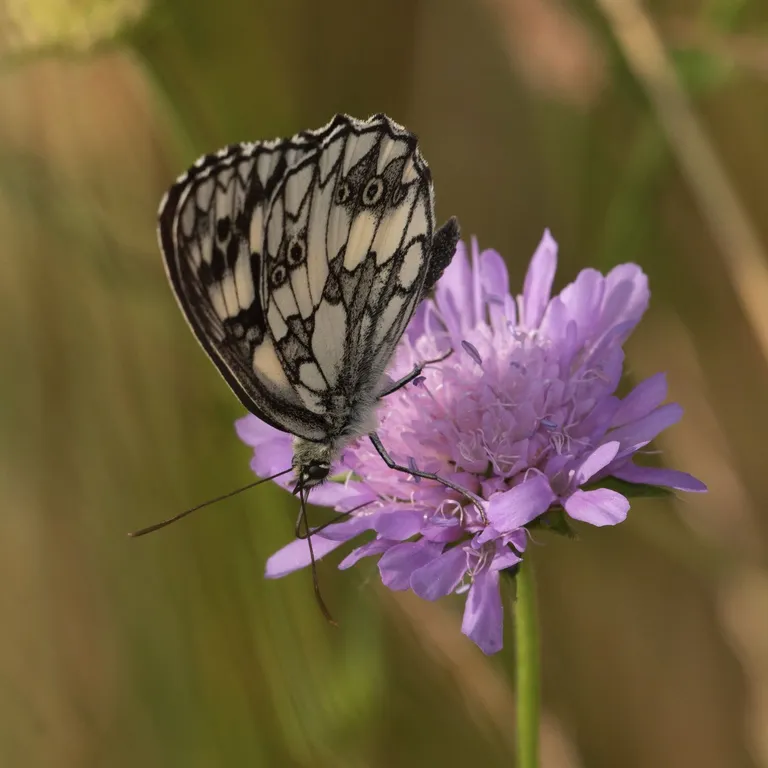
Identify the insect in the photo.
Melanargia galathea
